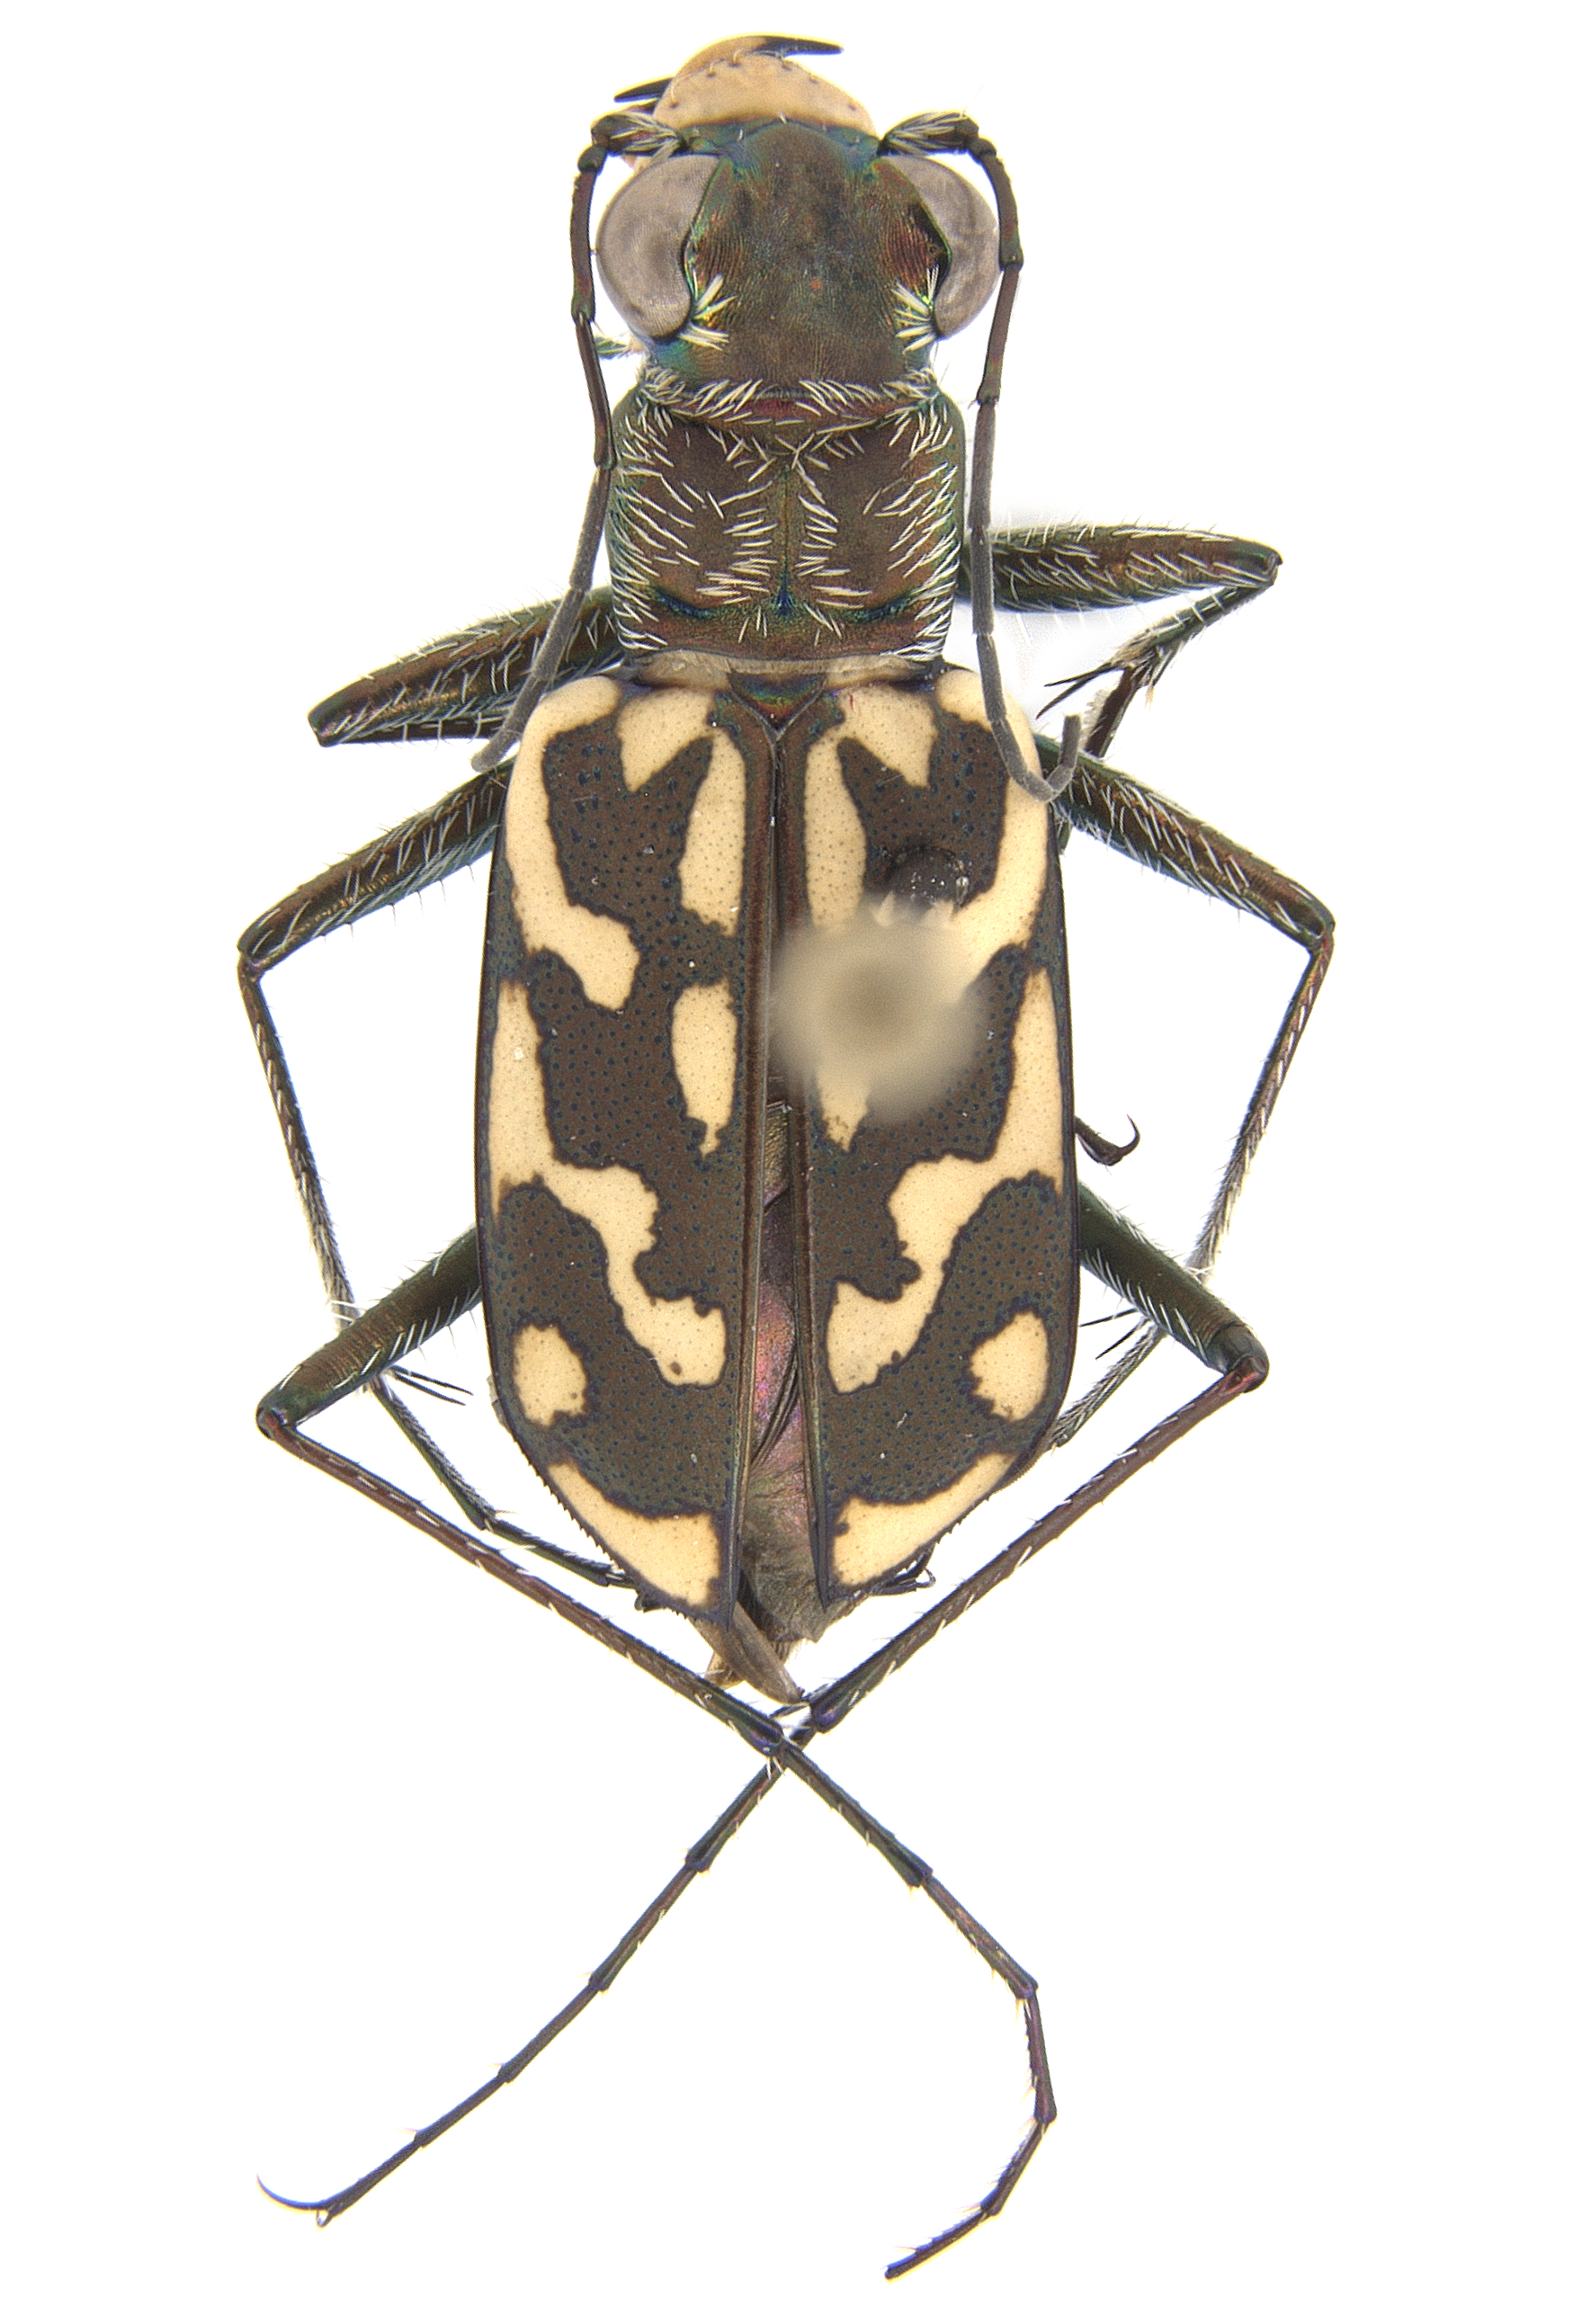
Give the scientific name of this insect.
Lophyra abbreviata
